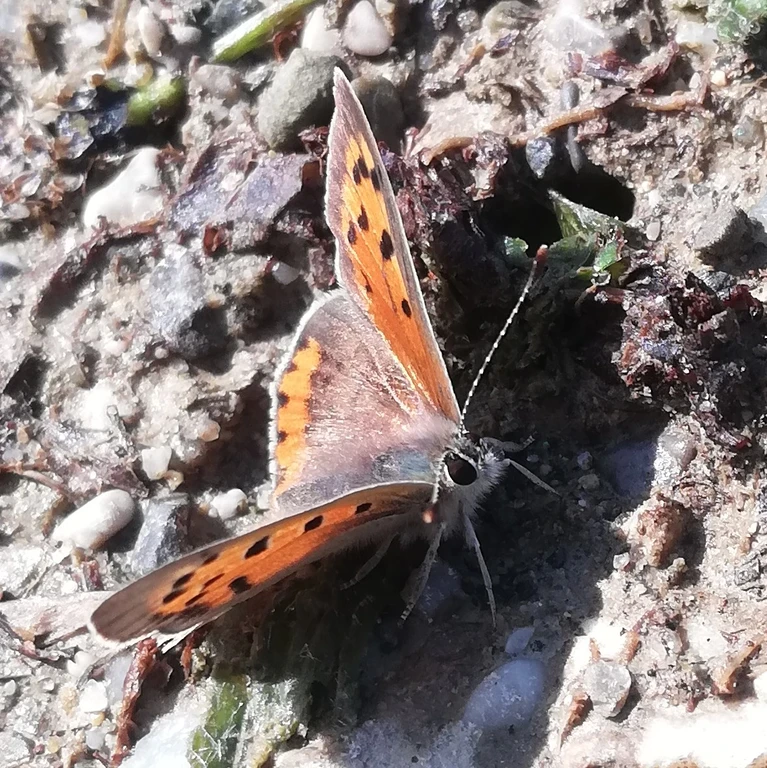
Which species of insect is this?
Lycaena phlaeas
